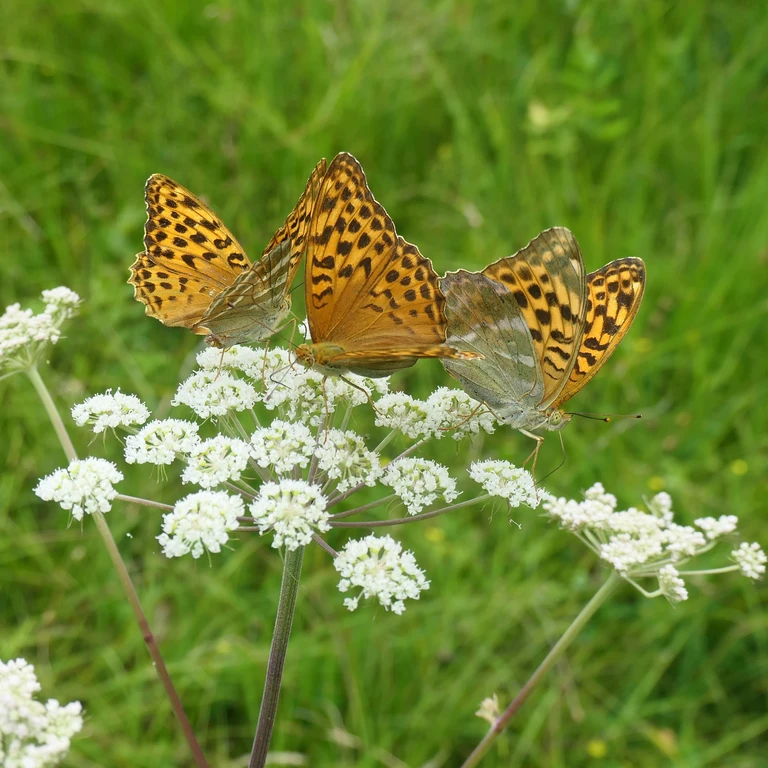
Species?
Argynnis paphia
